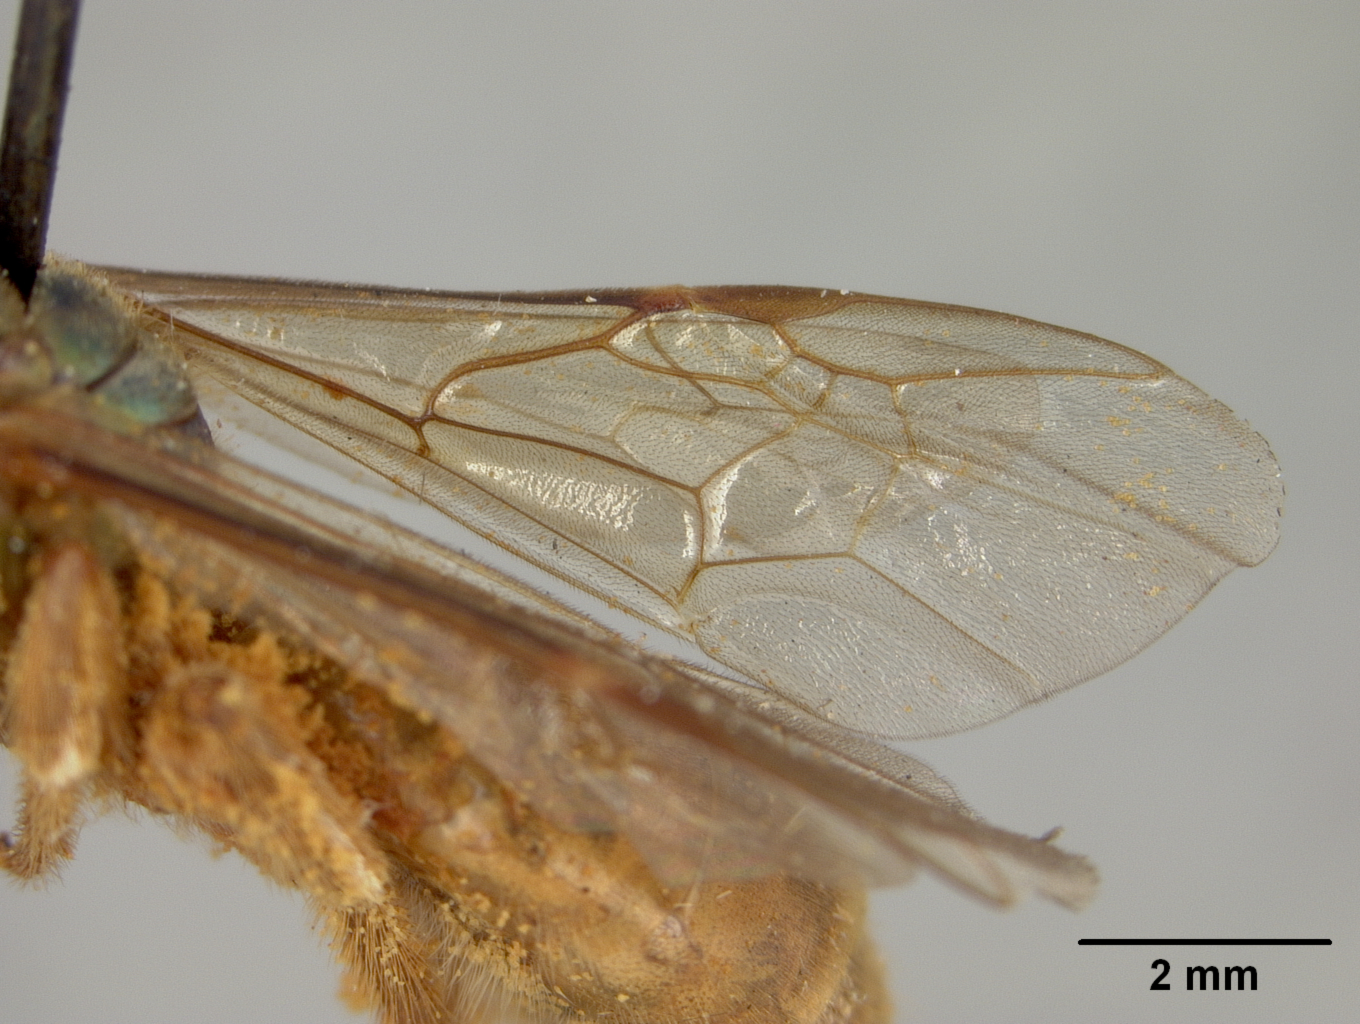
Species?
Megalopta fornix
